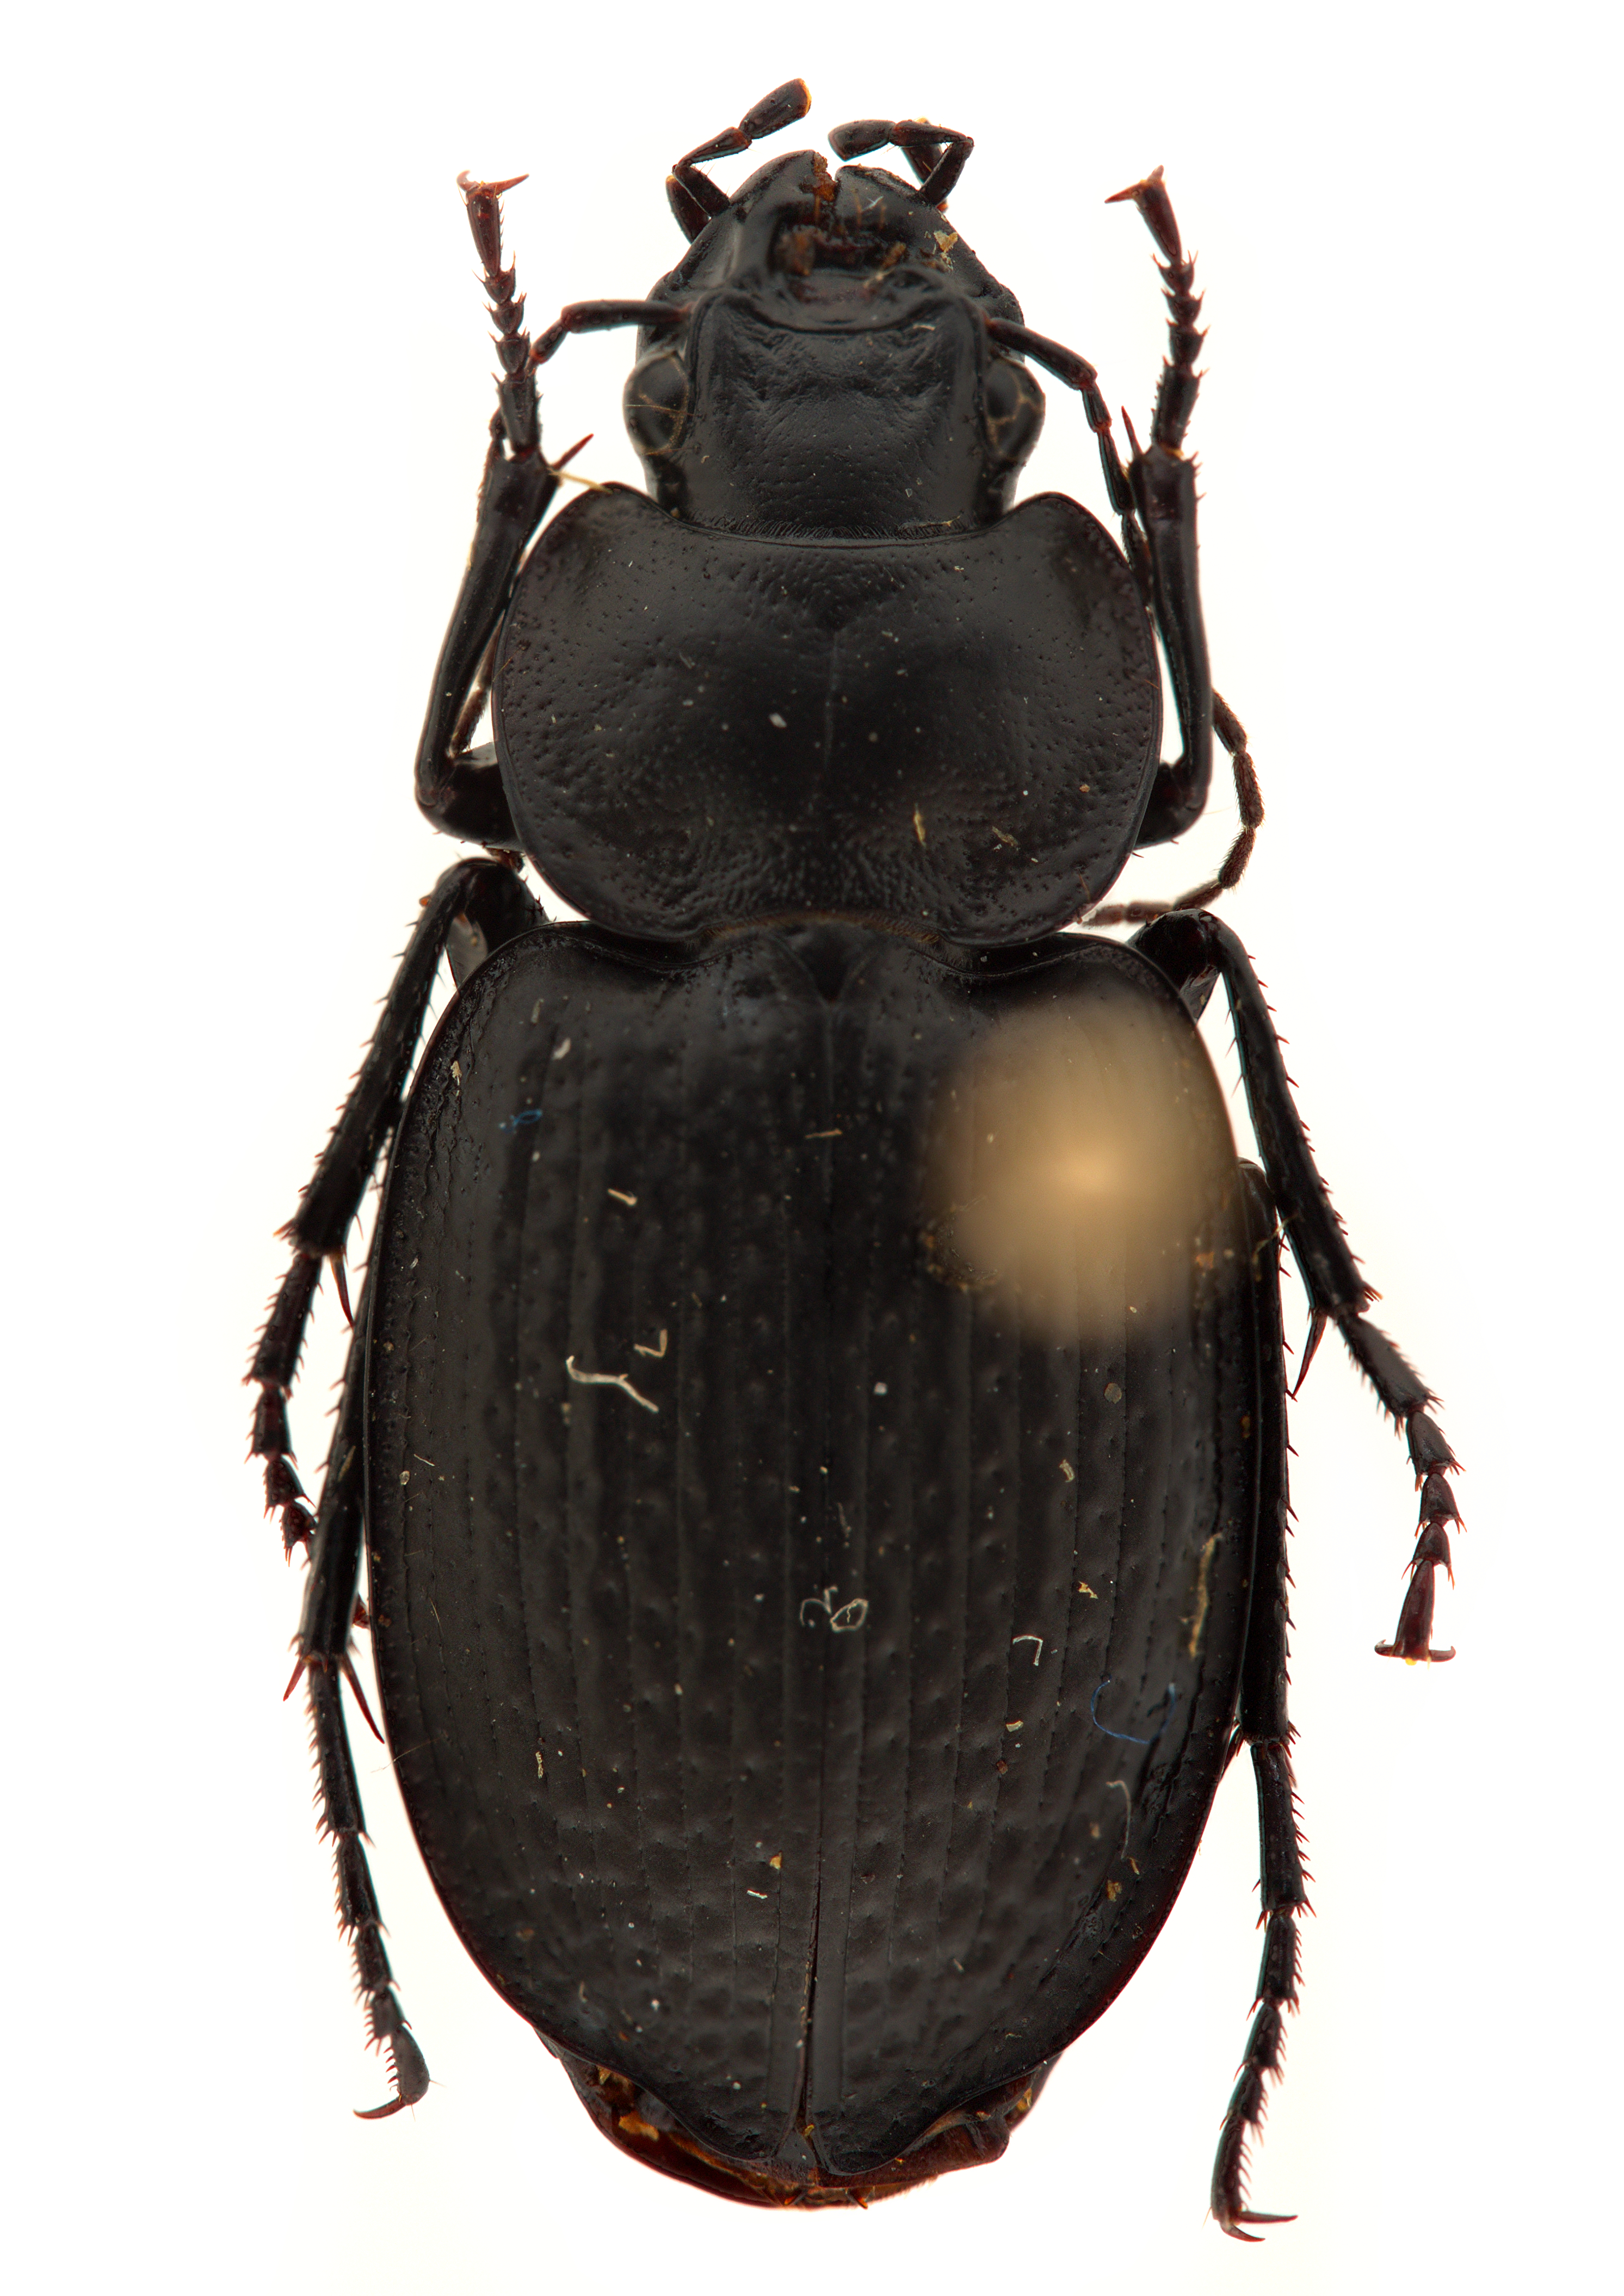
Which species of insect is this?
Licinus punctulatus
